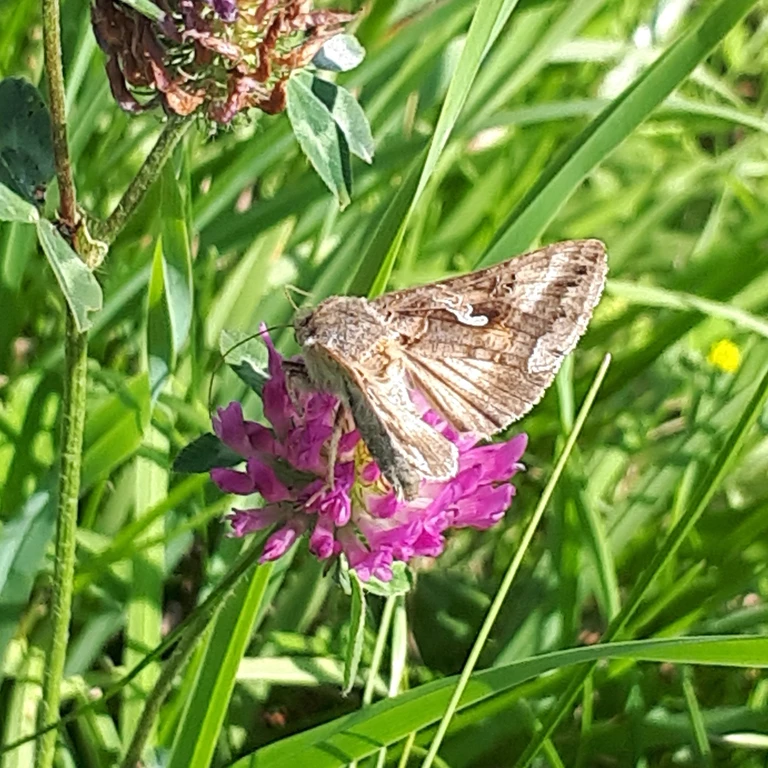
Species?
Autographa gamma
